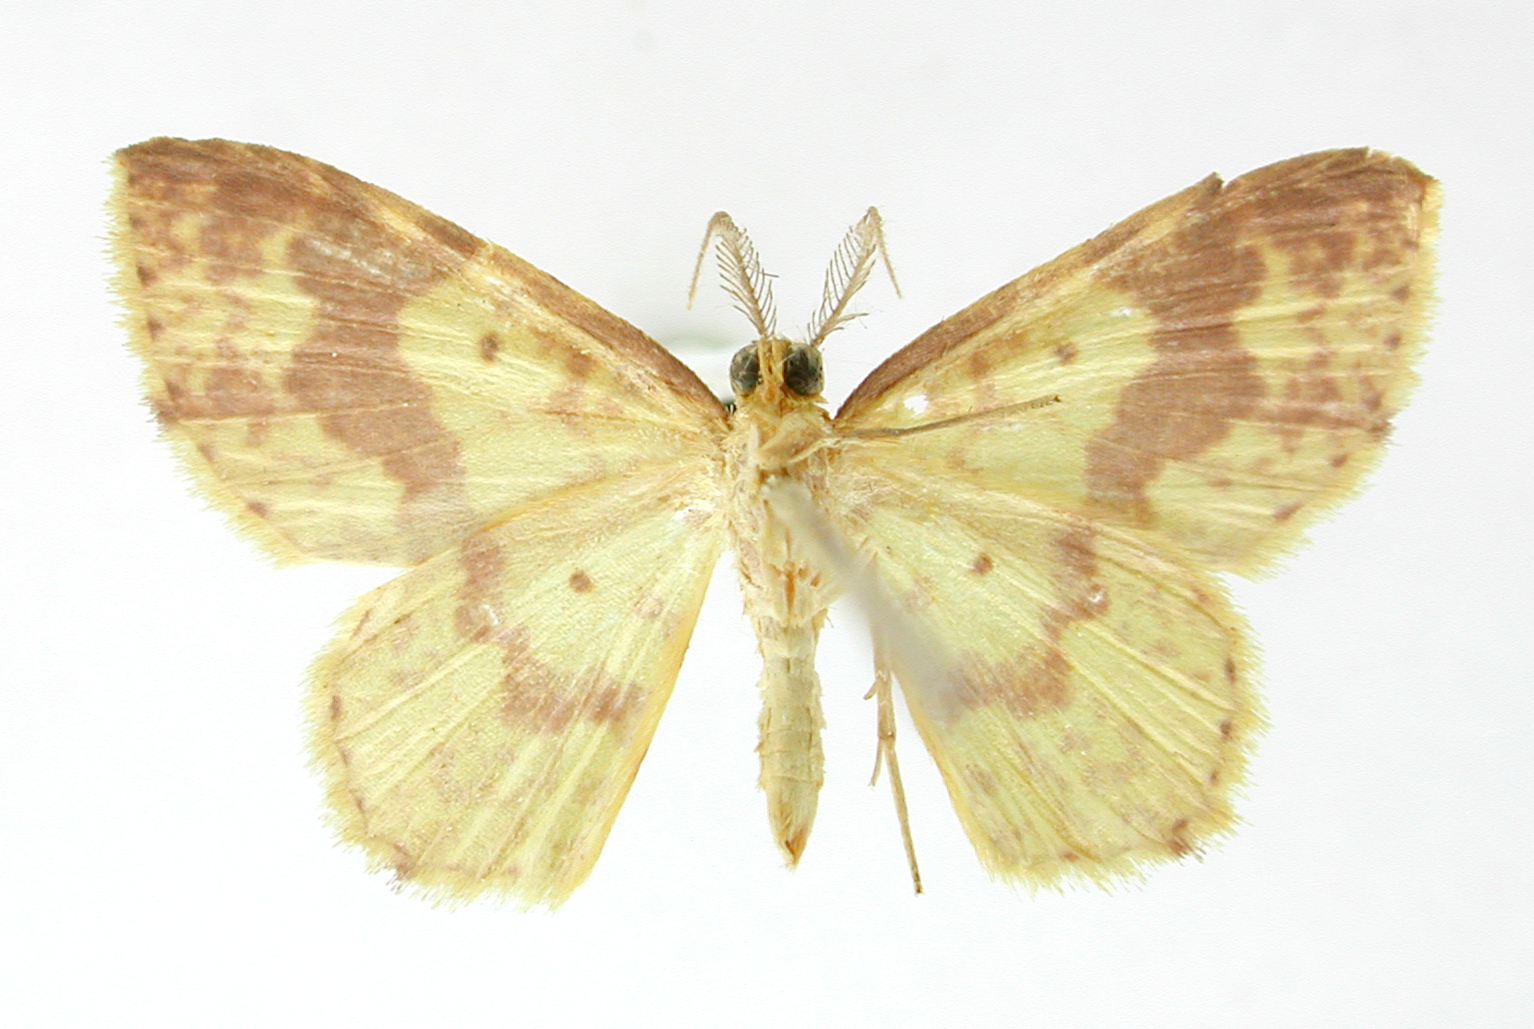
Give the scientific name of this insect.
Cambogia crocina
